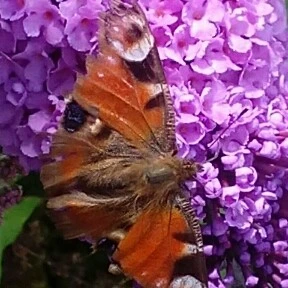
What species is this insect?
Aglais io
